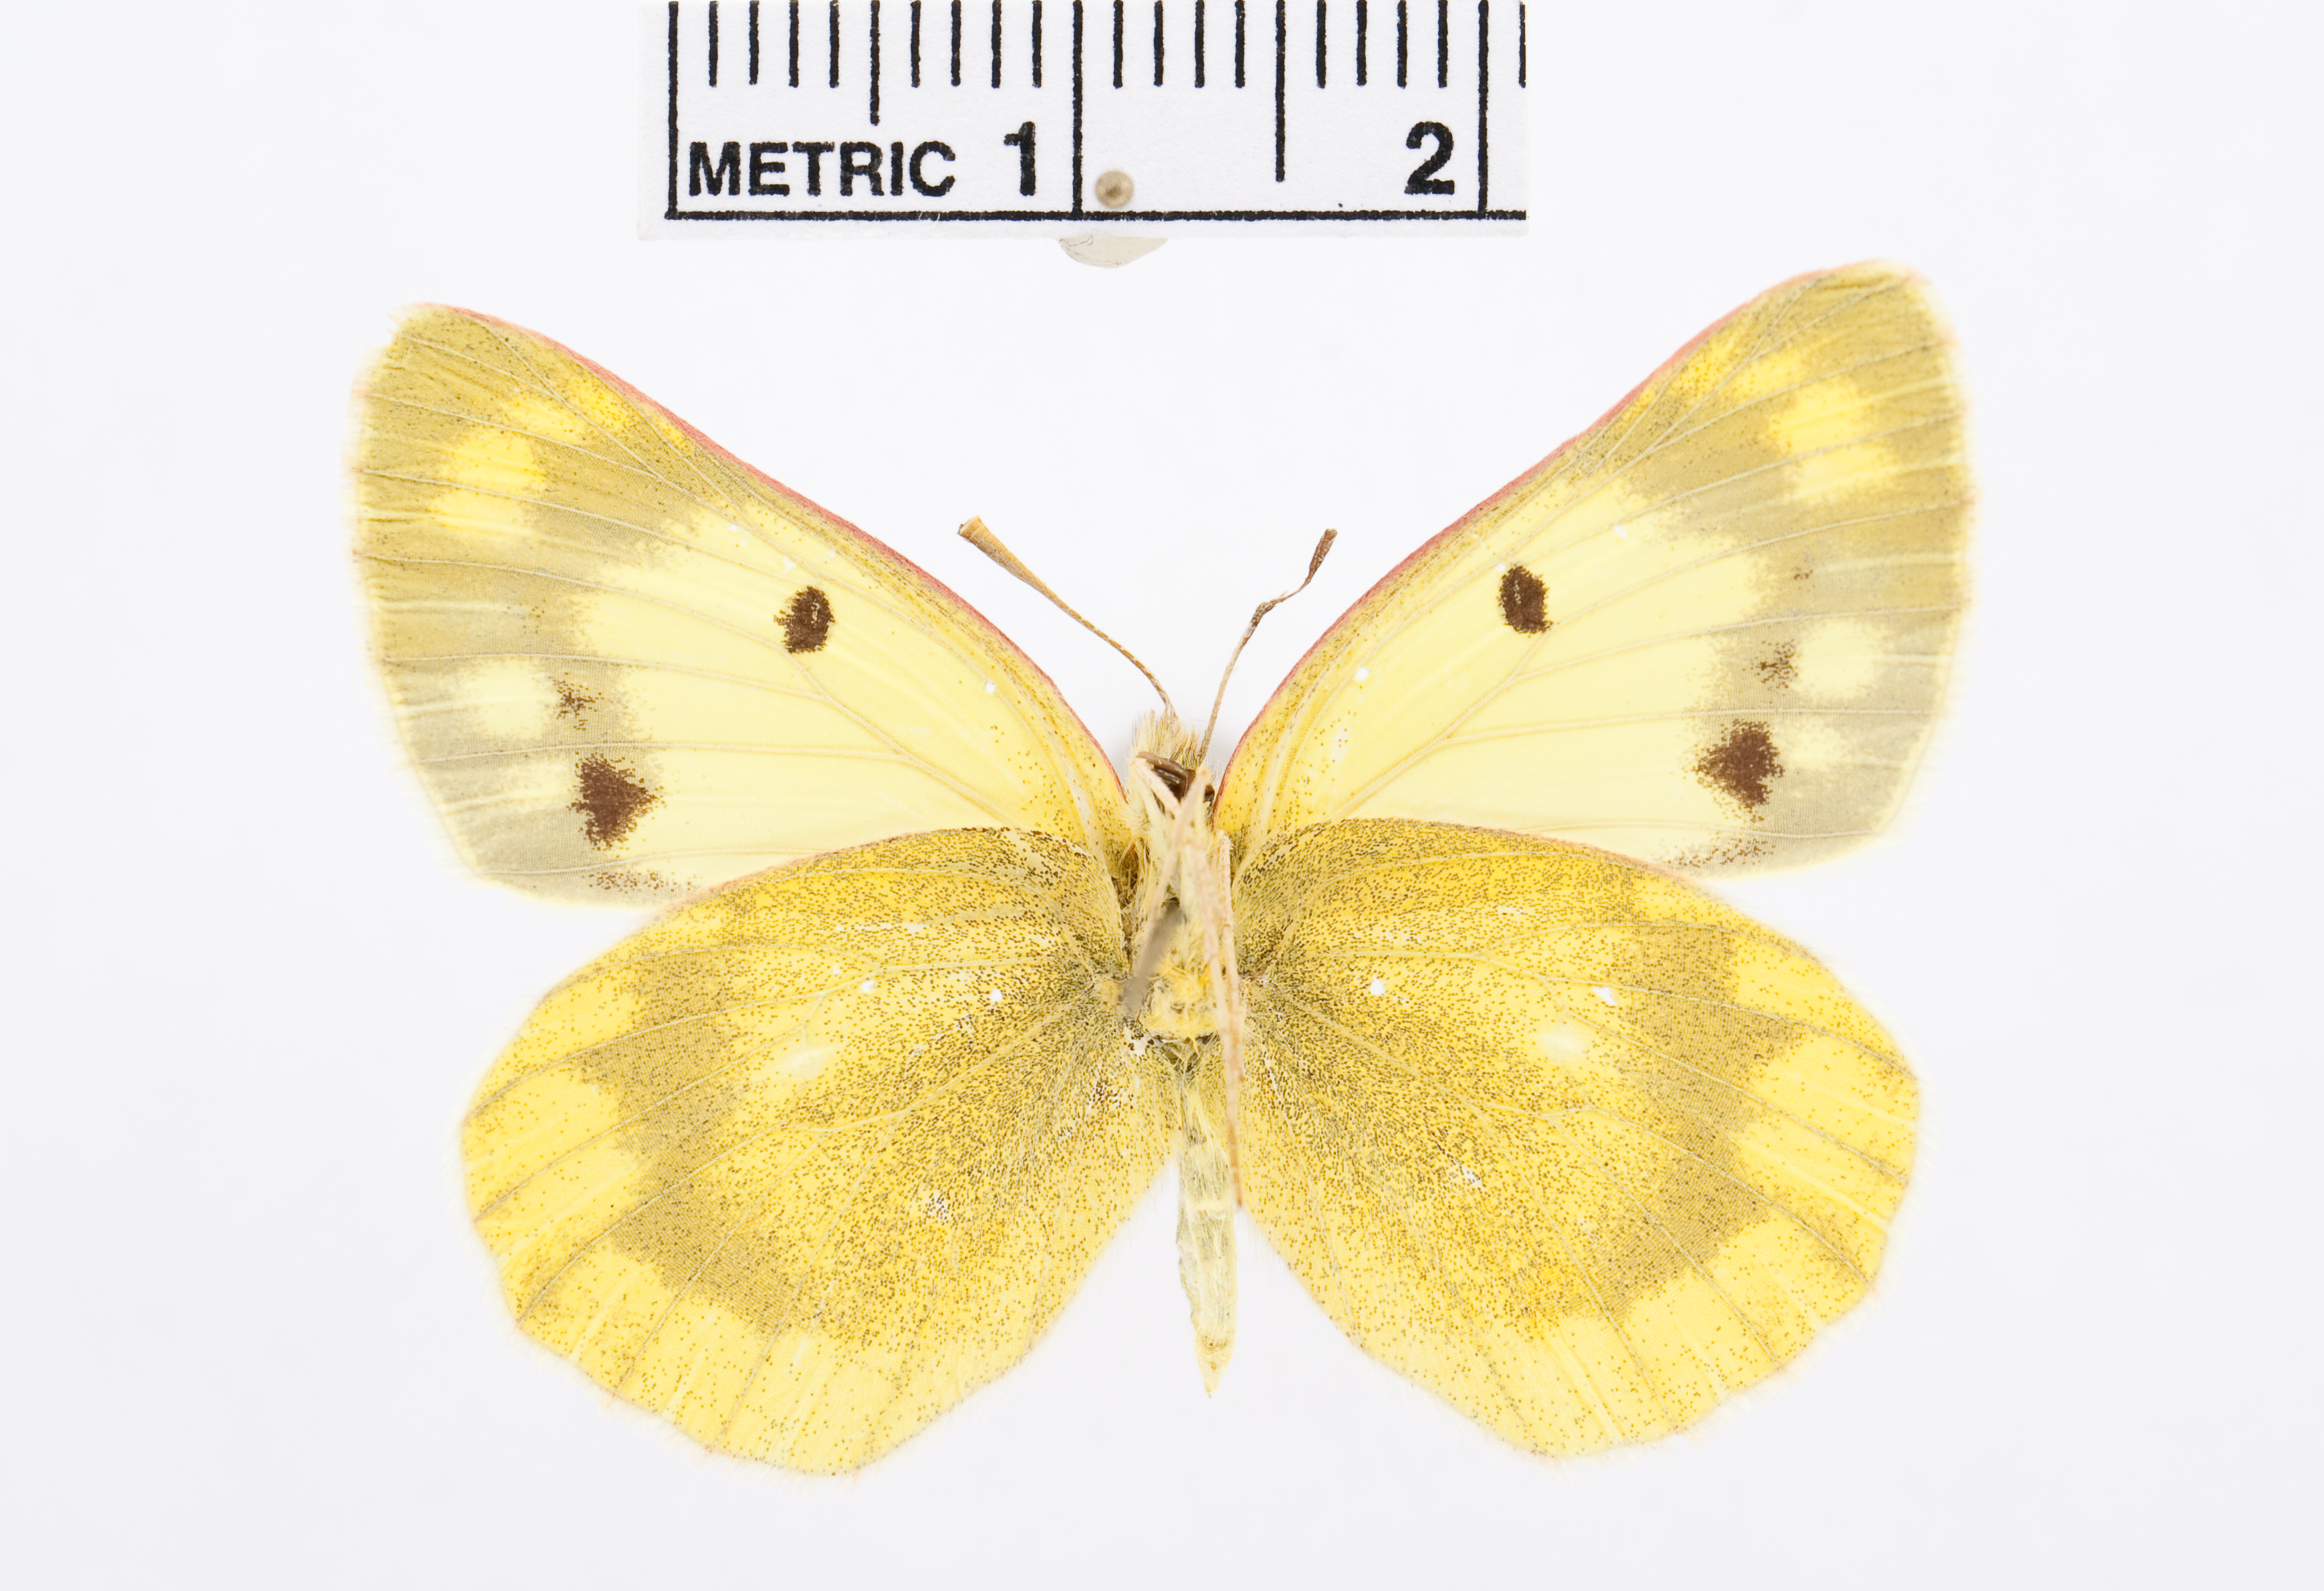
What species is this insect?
Colias alpherakii
